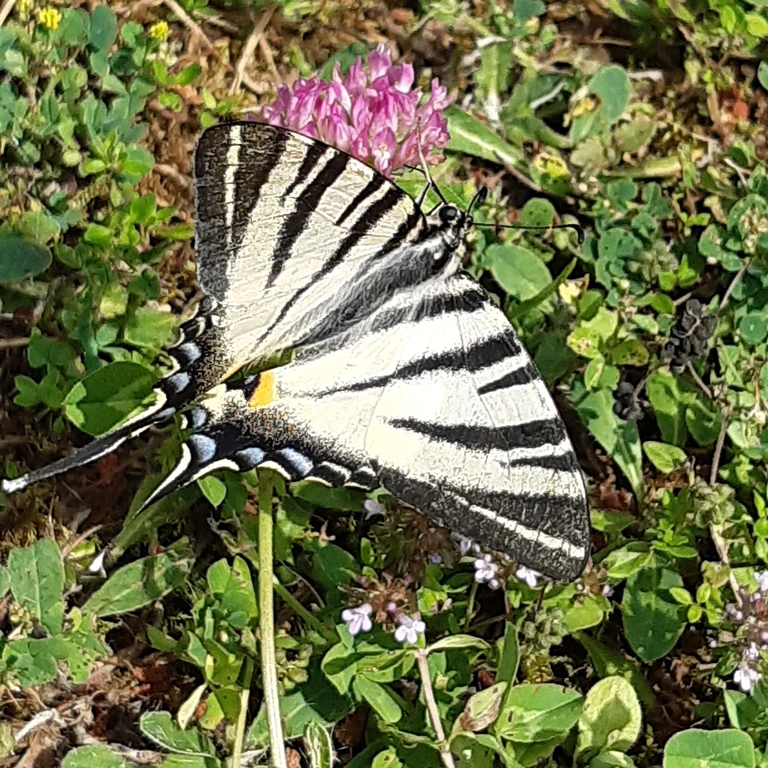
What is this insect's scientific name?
Iphiclides podalirius
